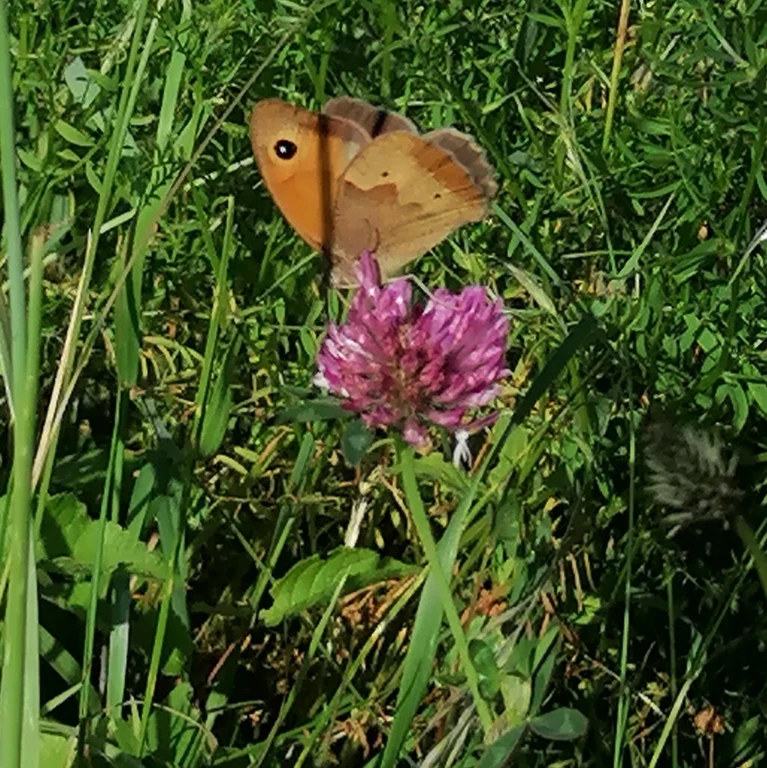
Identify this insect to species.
Maniola jurtina
